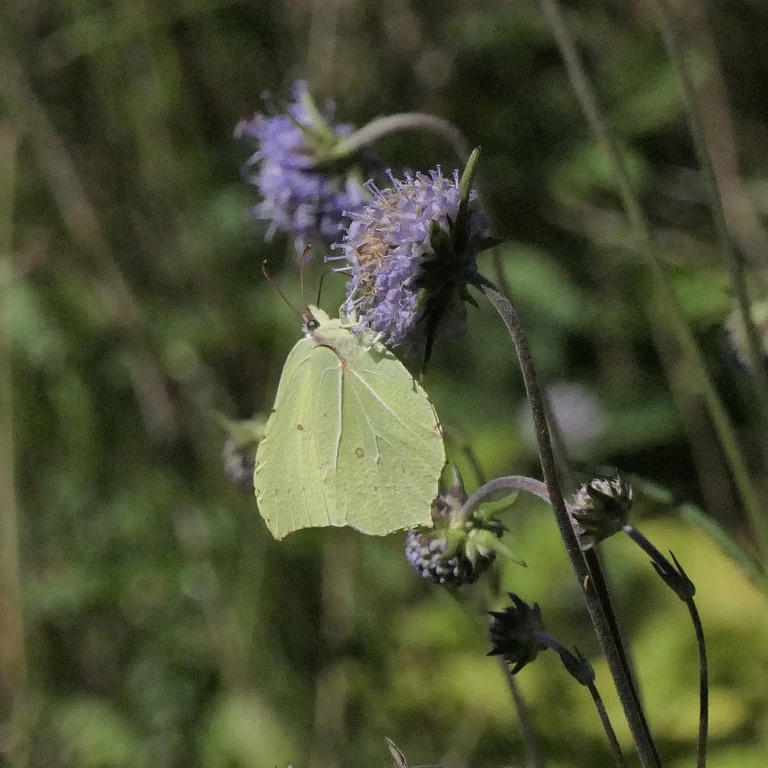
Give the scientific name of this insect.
Gonepteryx rhamni
